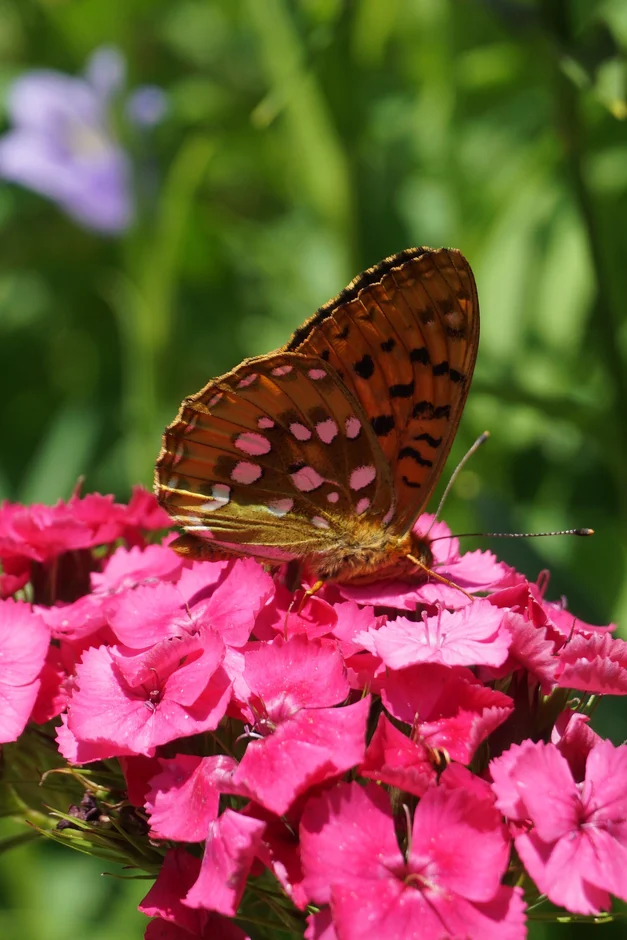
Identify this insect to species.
Speyeria aglaja
